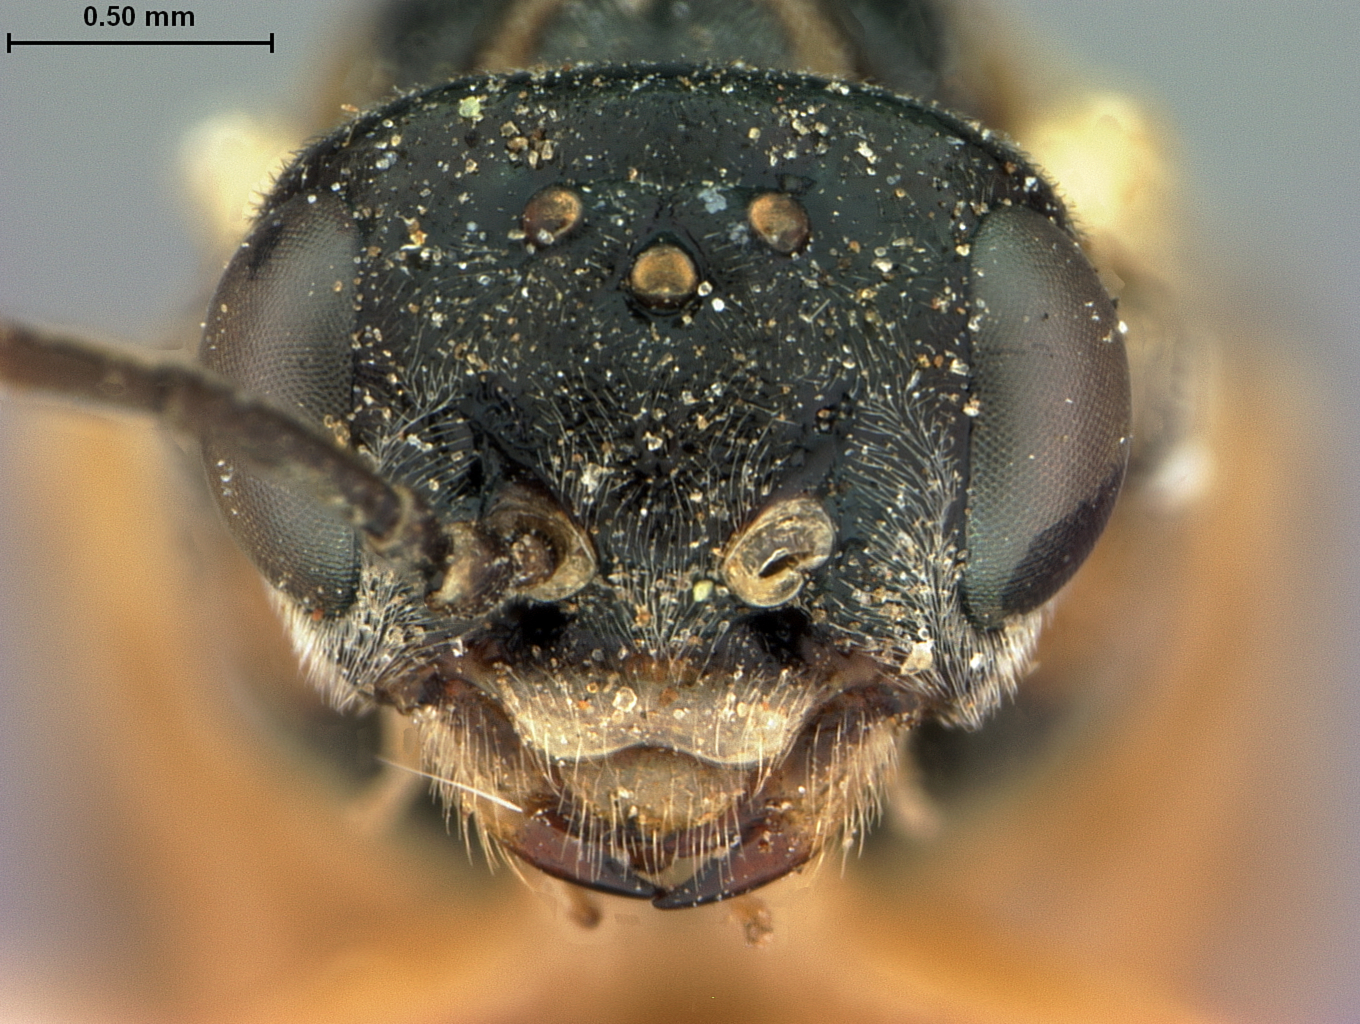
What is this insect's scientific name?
Periclista pecanivora
